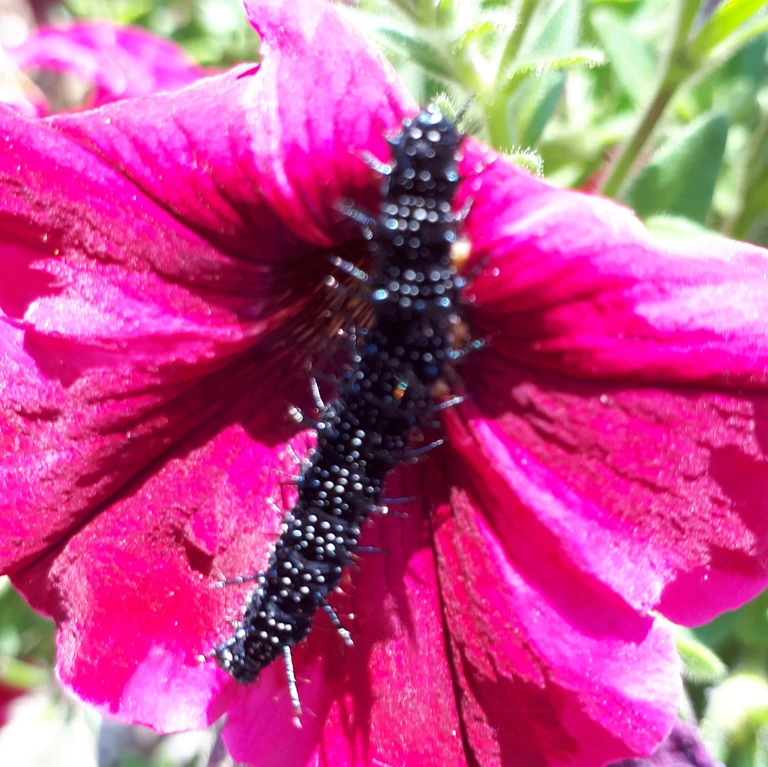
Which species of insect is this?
Aglais io
